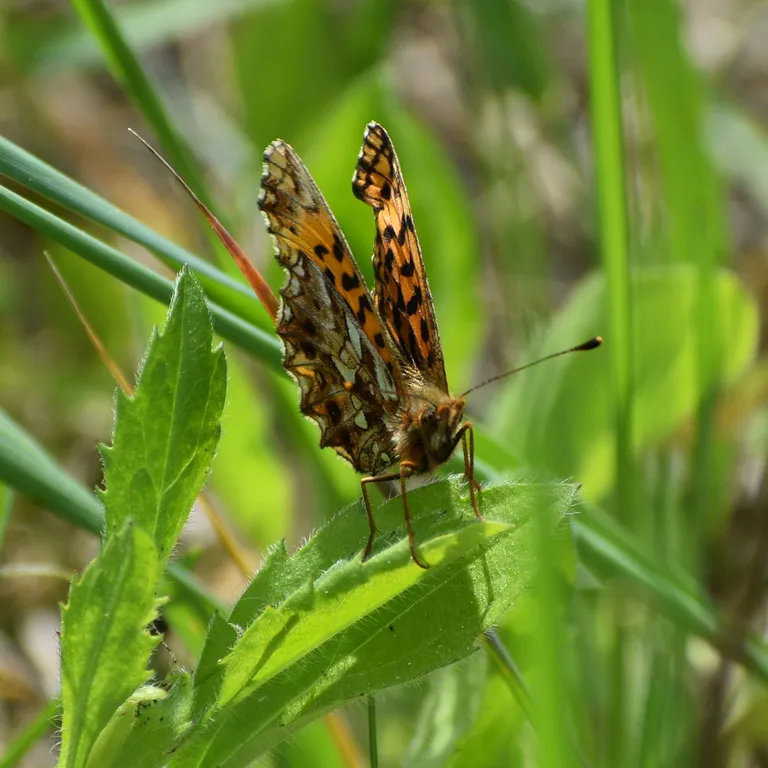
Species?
Boloria dia
